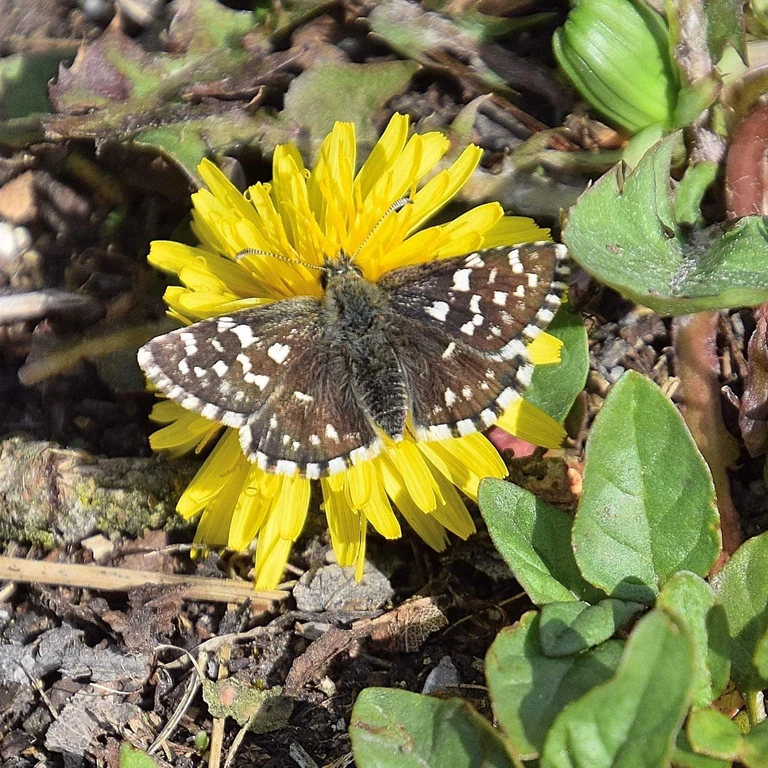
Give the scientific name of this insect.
Pyrgus malvae
